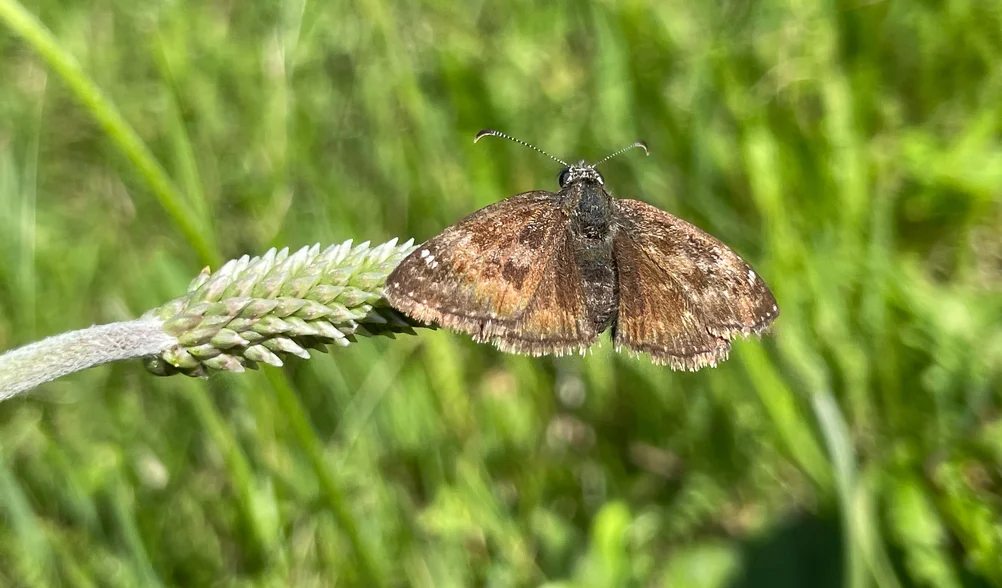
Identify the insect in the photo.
Erynnis tages
